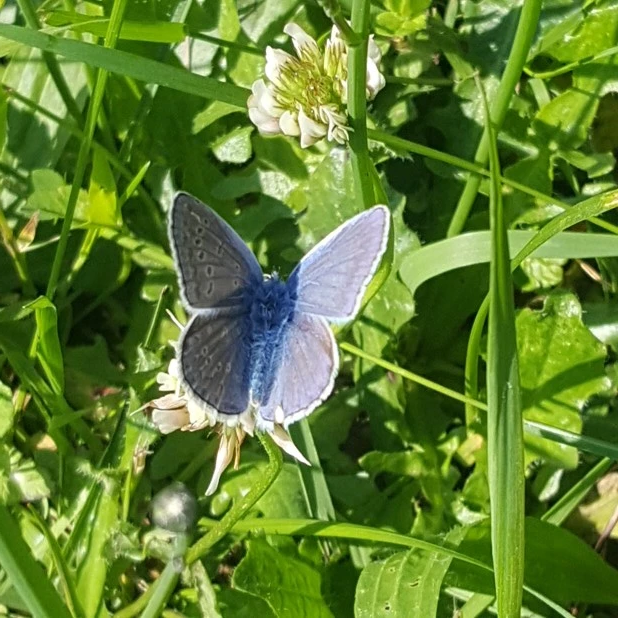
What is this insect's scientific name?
Polyommatus icarus
